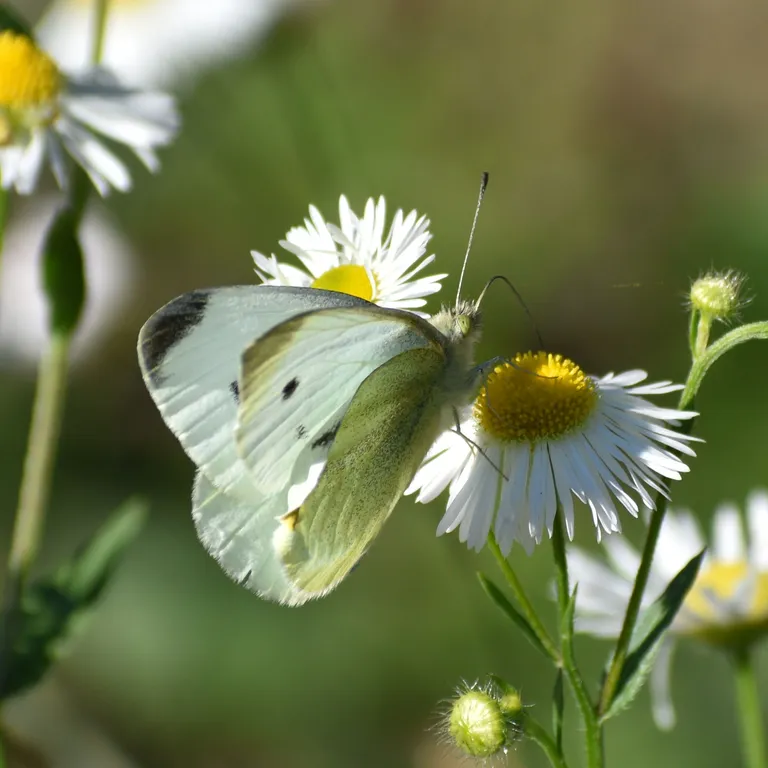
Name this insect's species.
Pieris rapae
